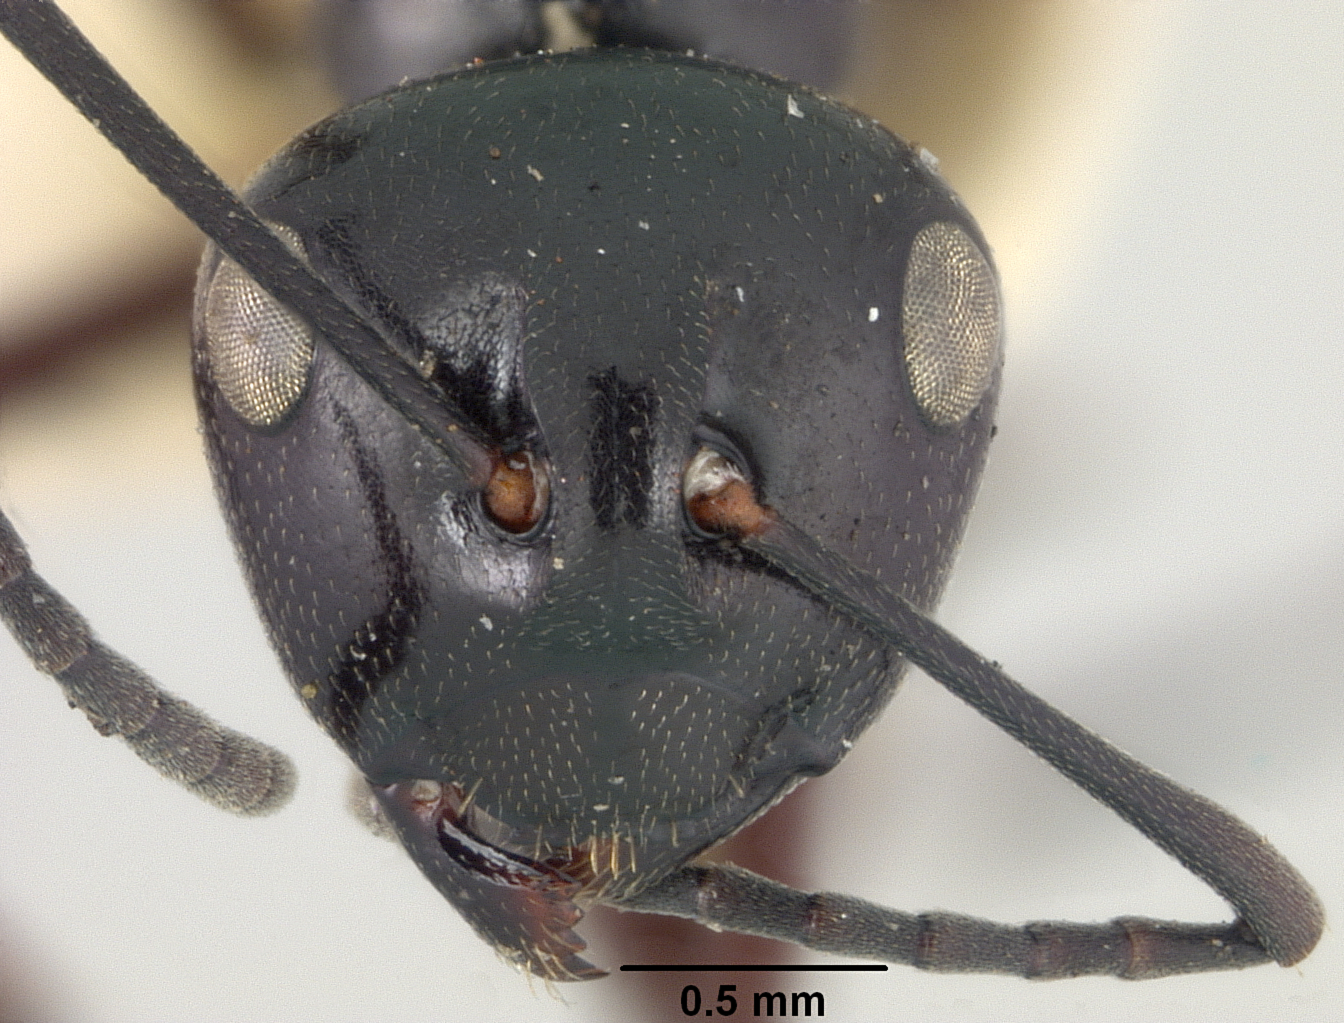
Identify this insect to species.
Polyrhachis emeryana
